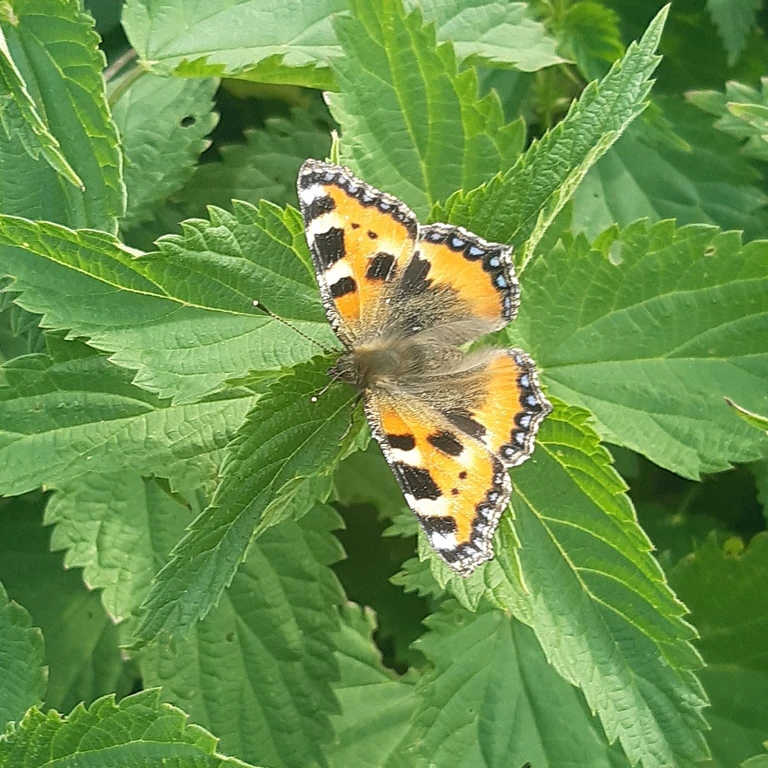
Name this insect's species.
Aglais urticae
